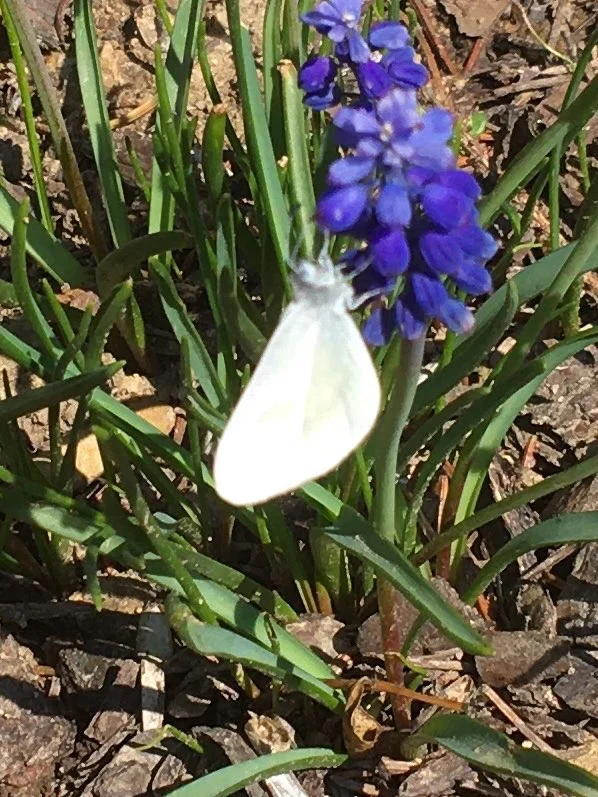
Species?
Leptidea sinapis/juvernica
